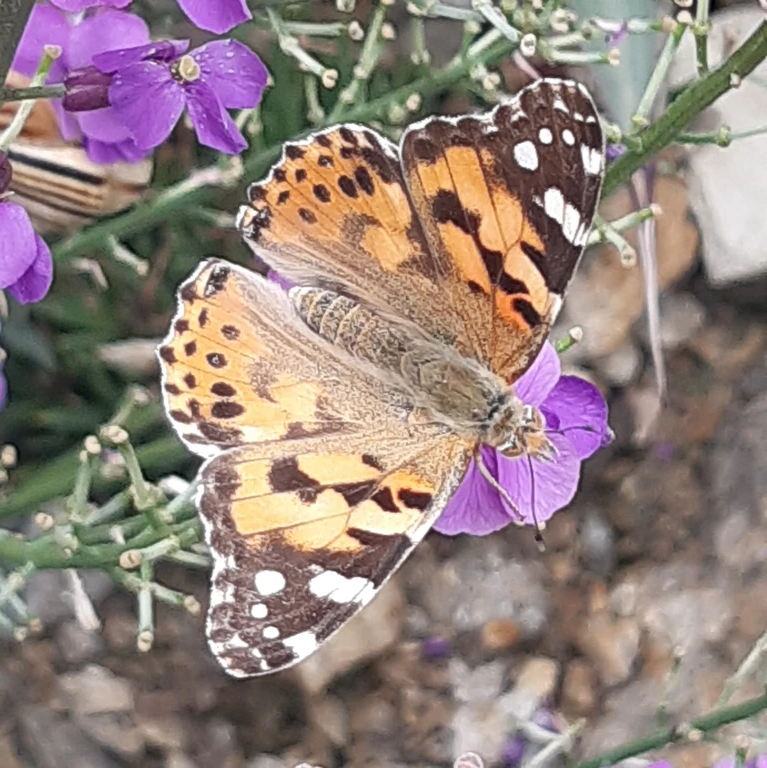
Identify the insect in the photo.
Vanessa cardui
